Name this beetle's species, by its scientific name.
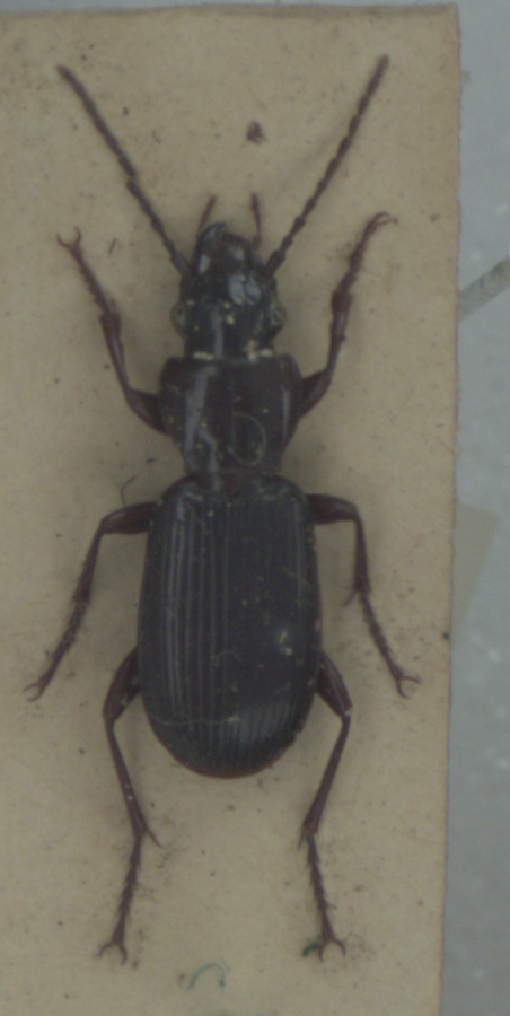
Pterostichus macer
